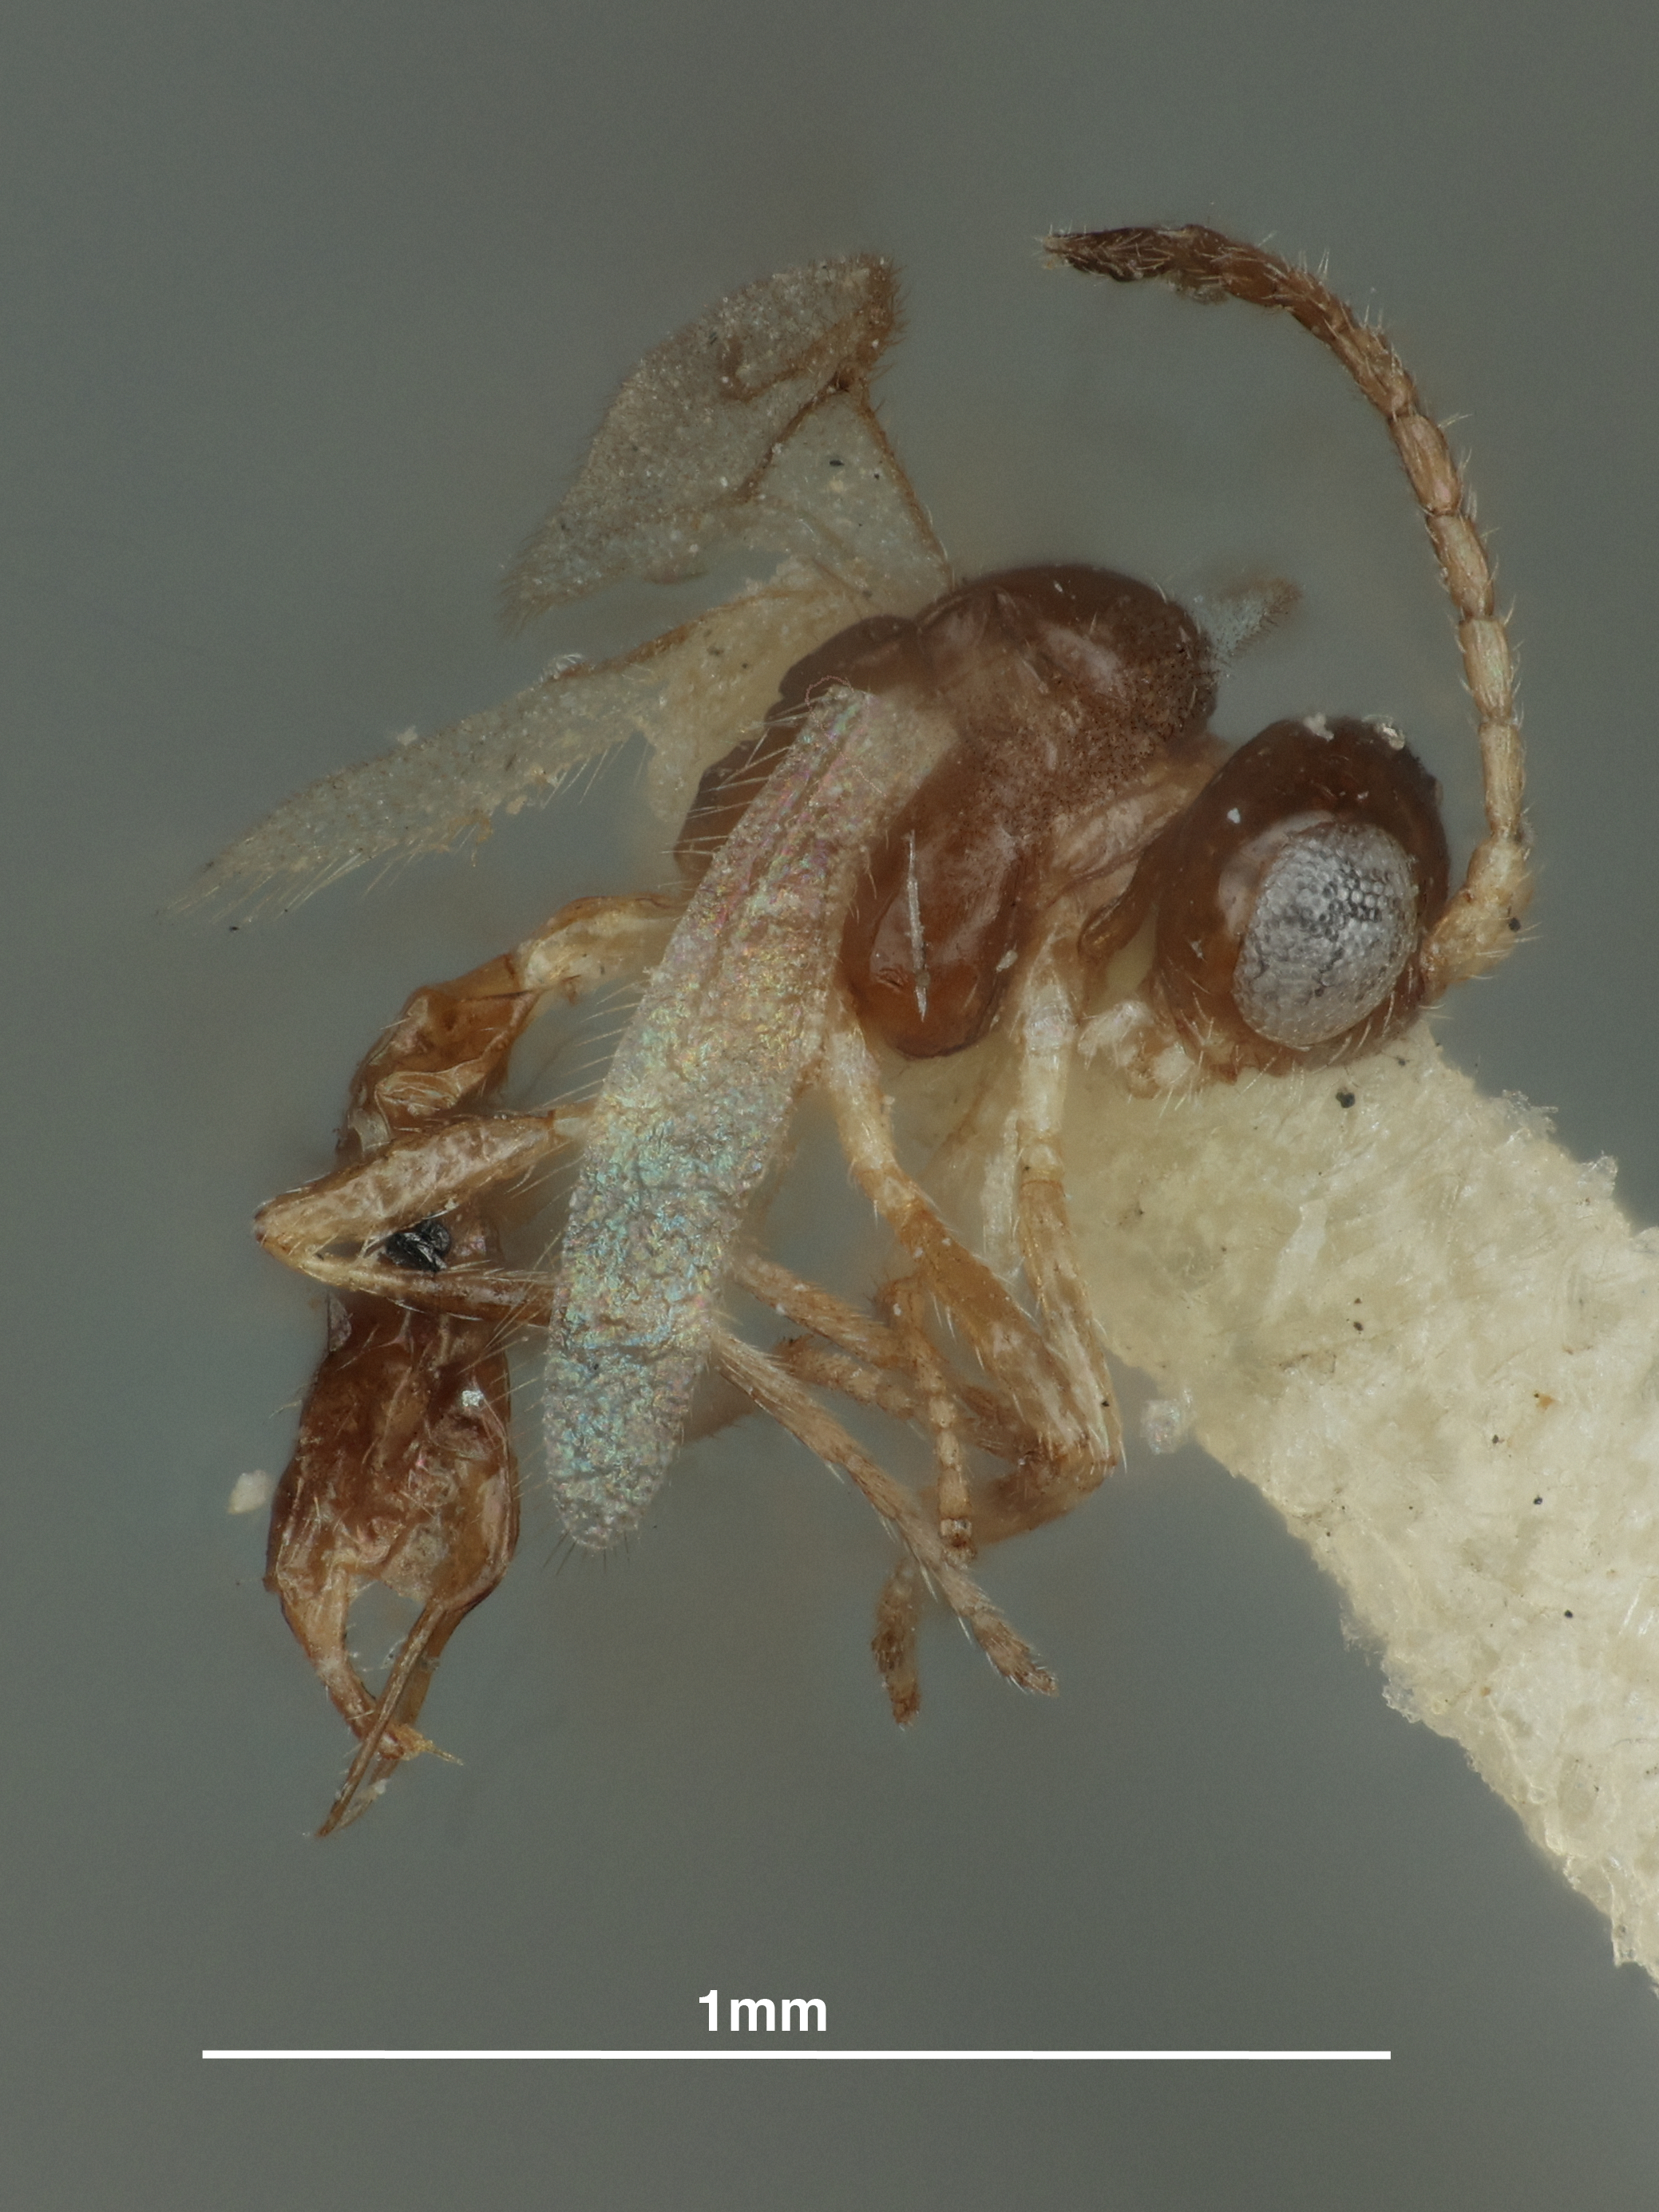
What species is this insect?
Trioxys communis
